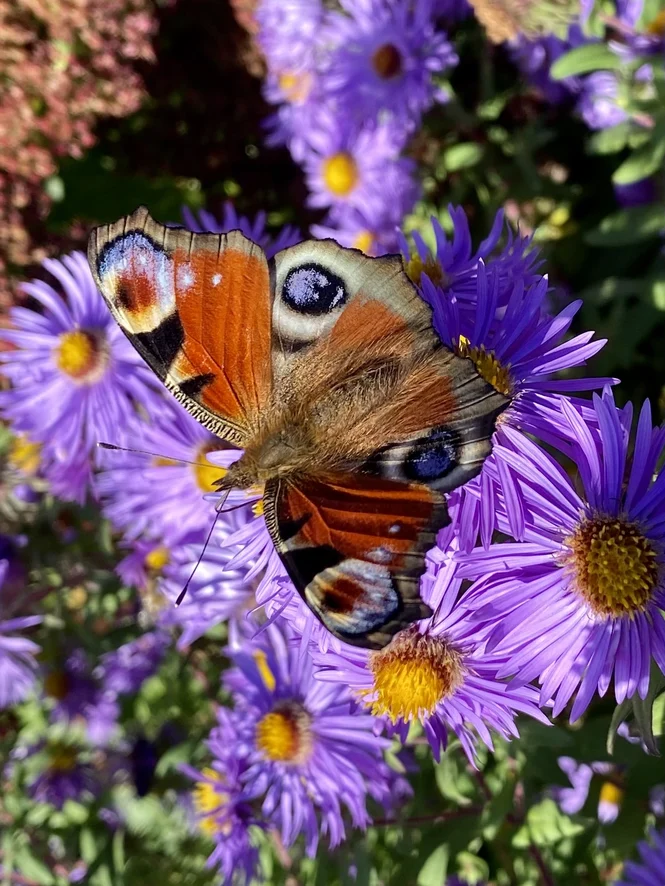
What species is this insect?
Aglais io
